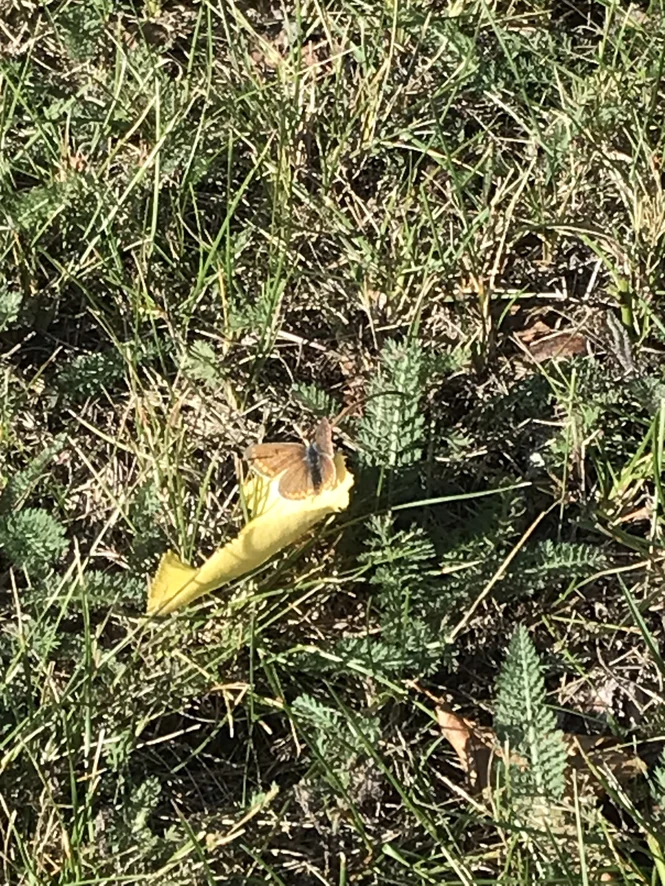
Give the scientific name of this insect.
Aricia agestis/artaxerxes
